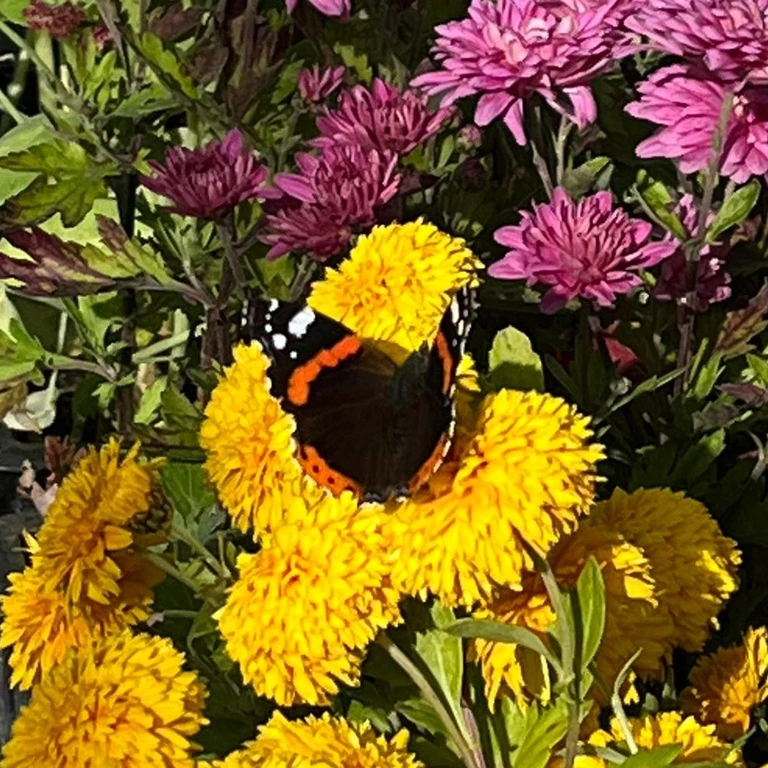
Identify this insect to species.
Vanessa atalanta
